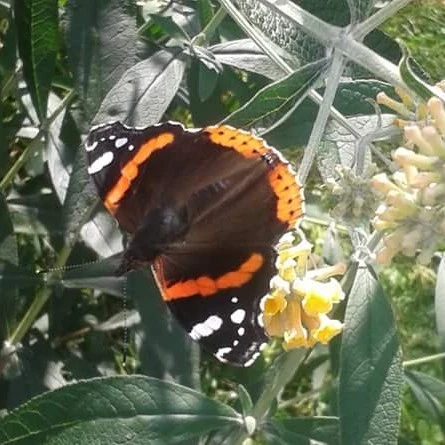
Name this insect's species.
Vanessa atalanta
